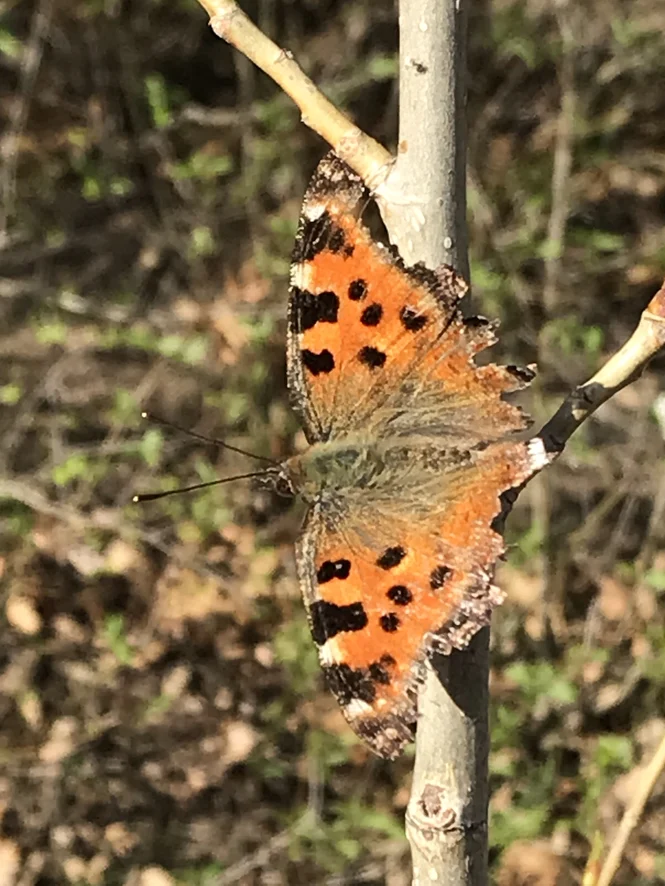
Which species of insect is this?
Nymphalis polychloros
